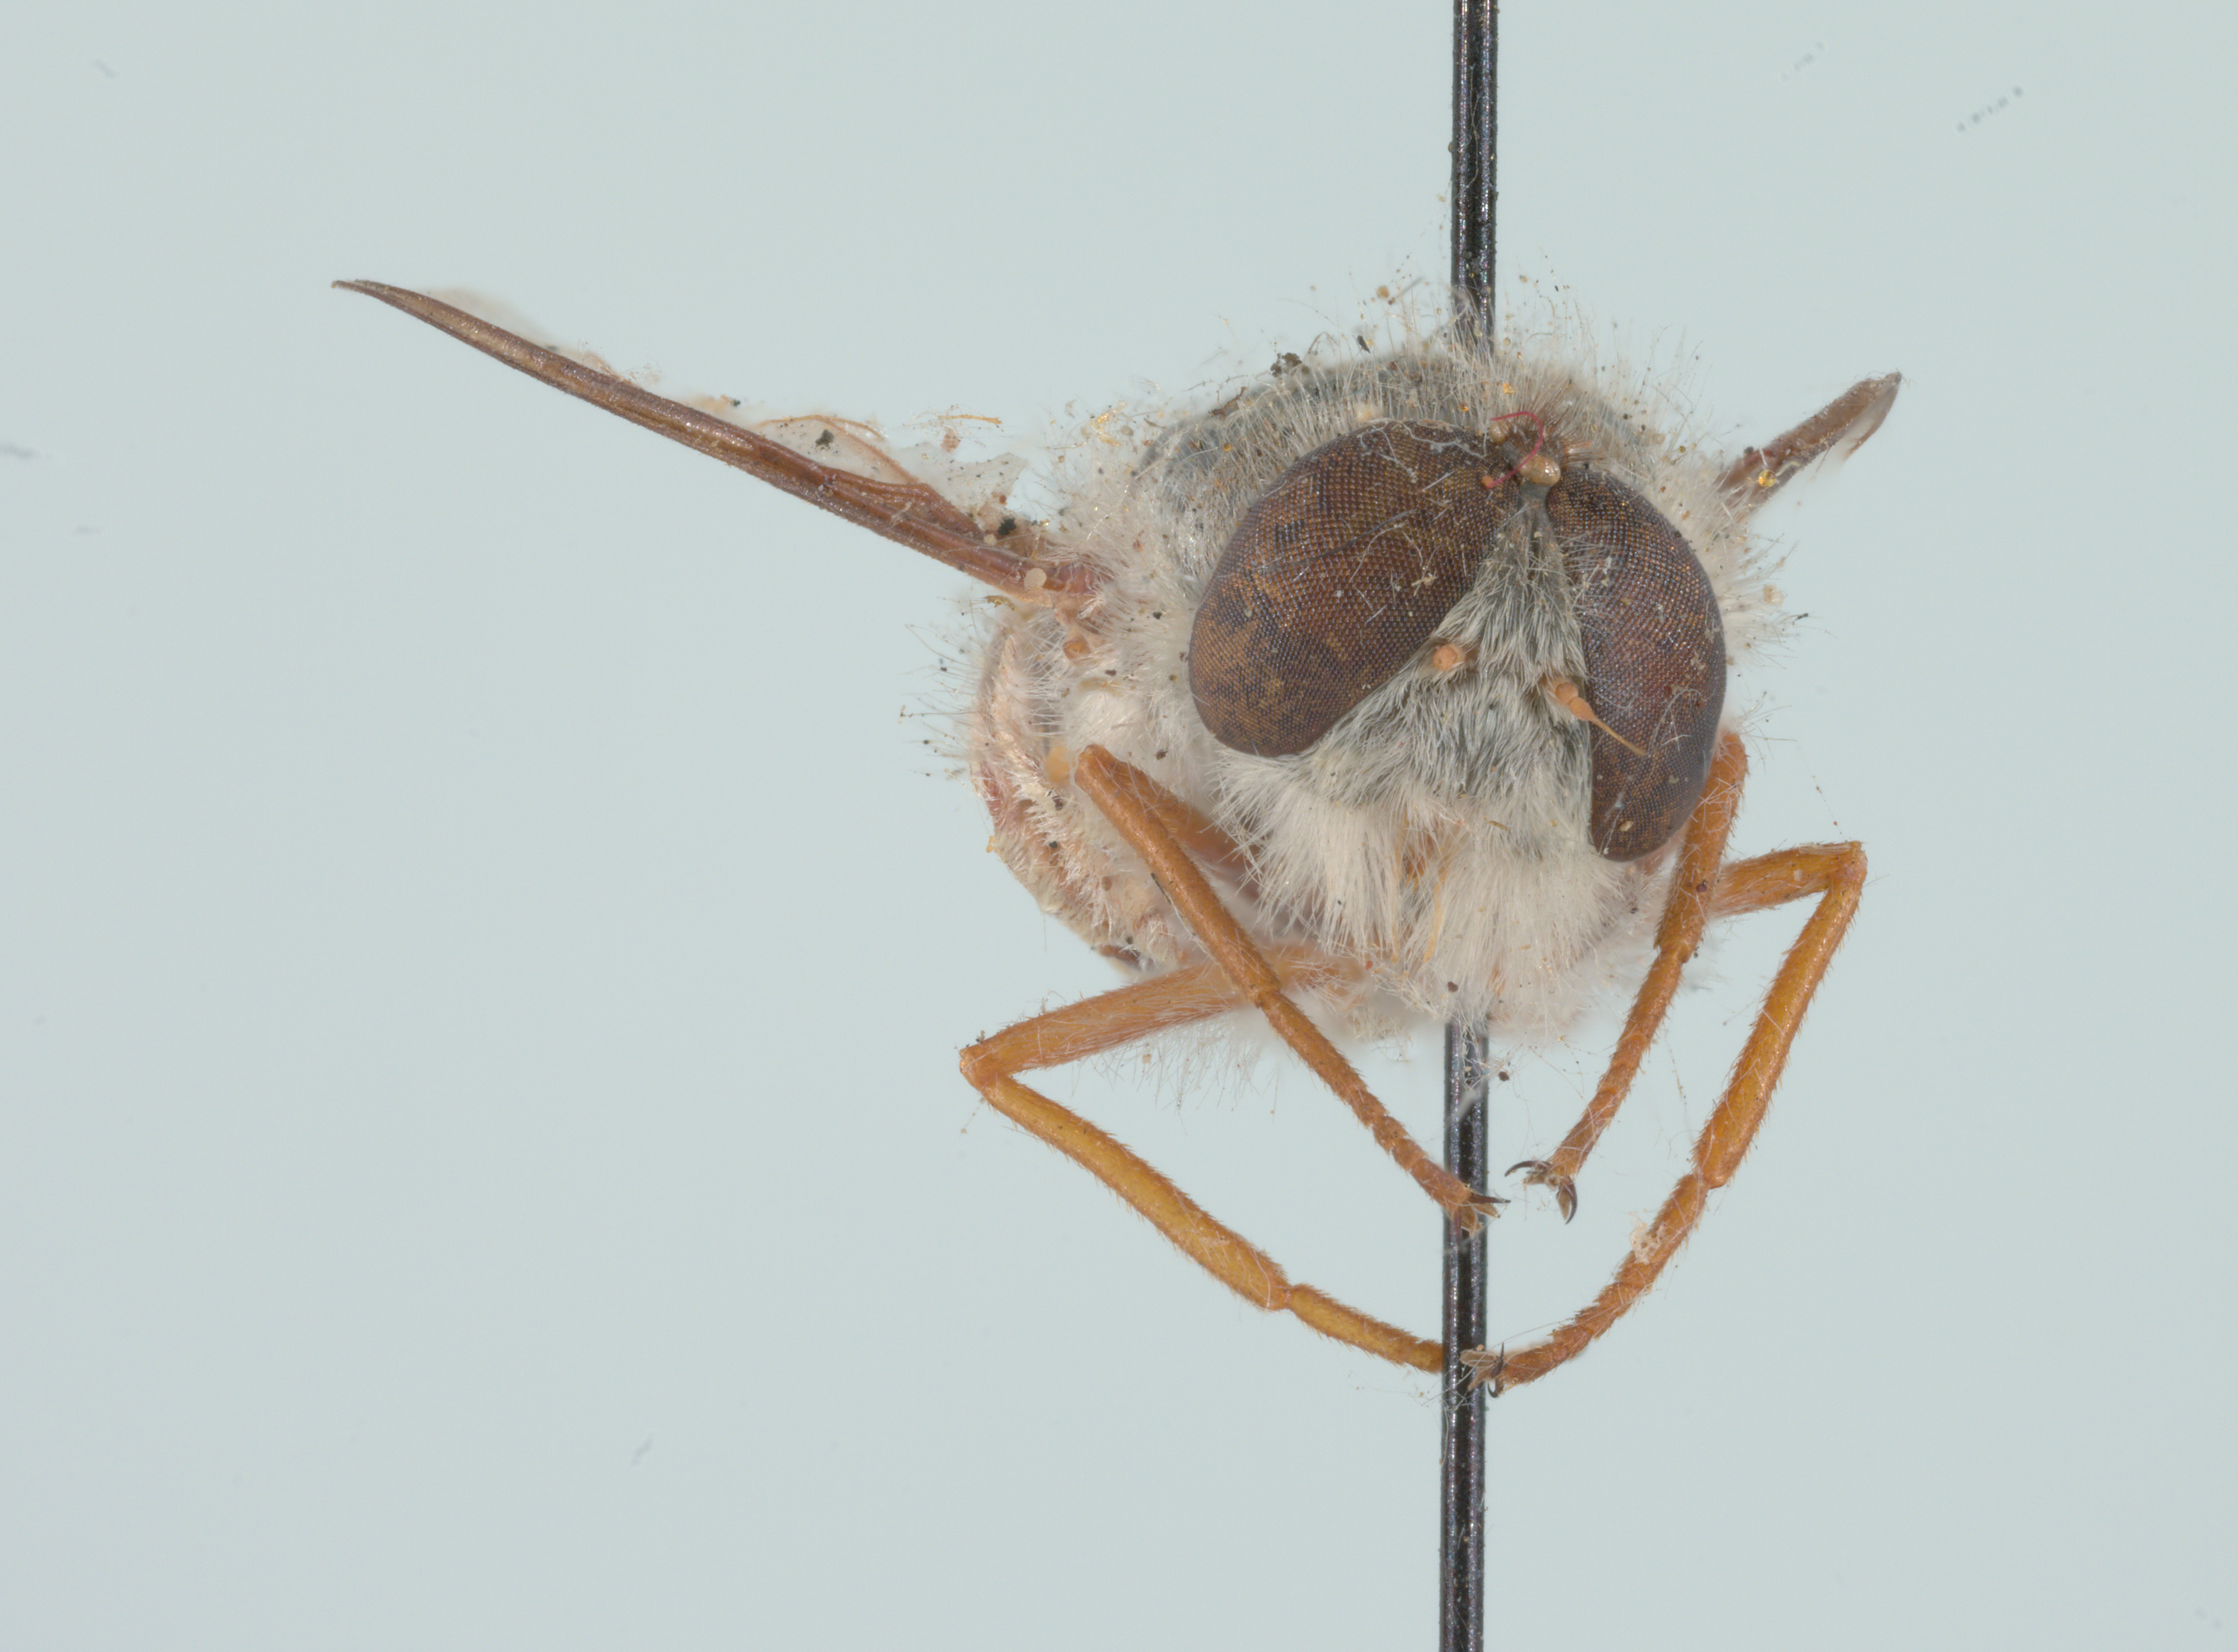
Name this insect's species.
Trichopsidea costata
